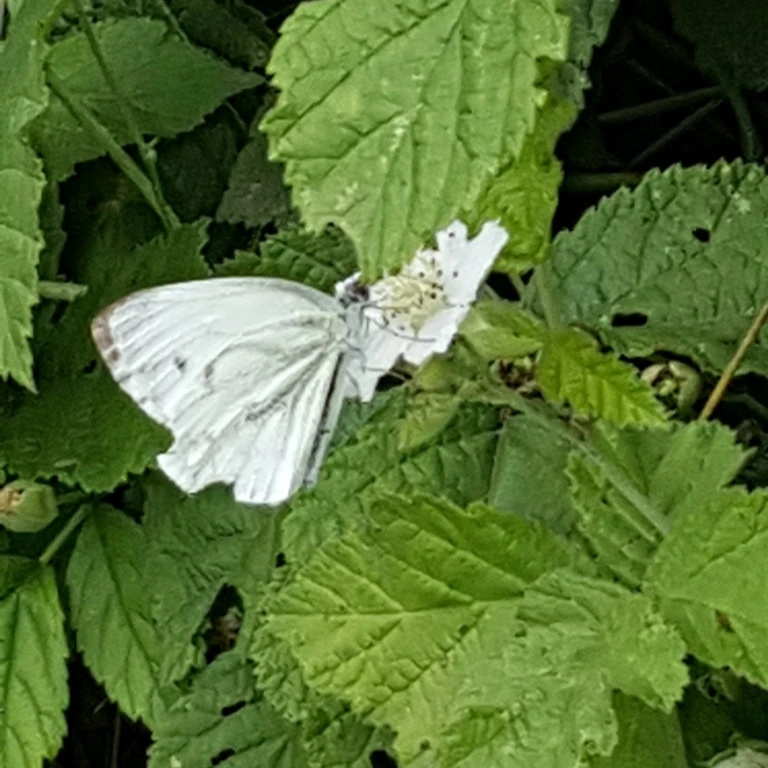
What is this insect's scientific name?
Pieris napi
